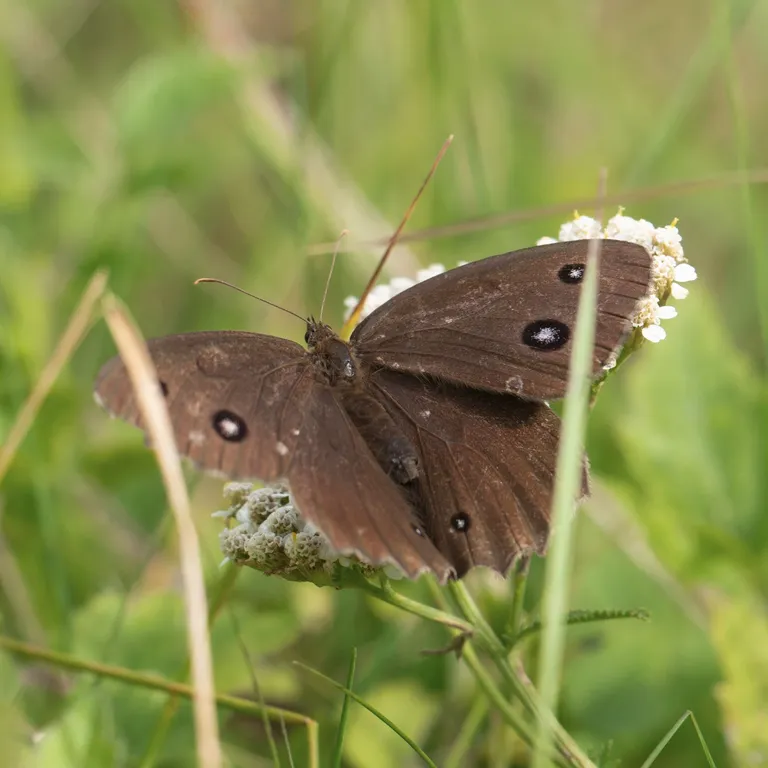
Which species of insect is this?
Minois dryas
